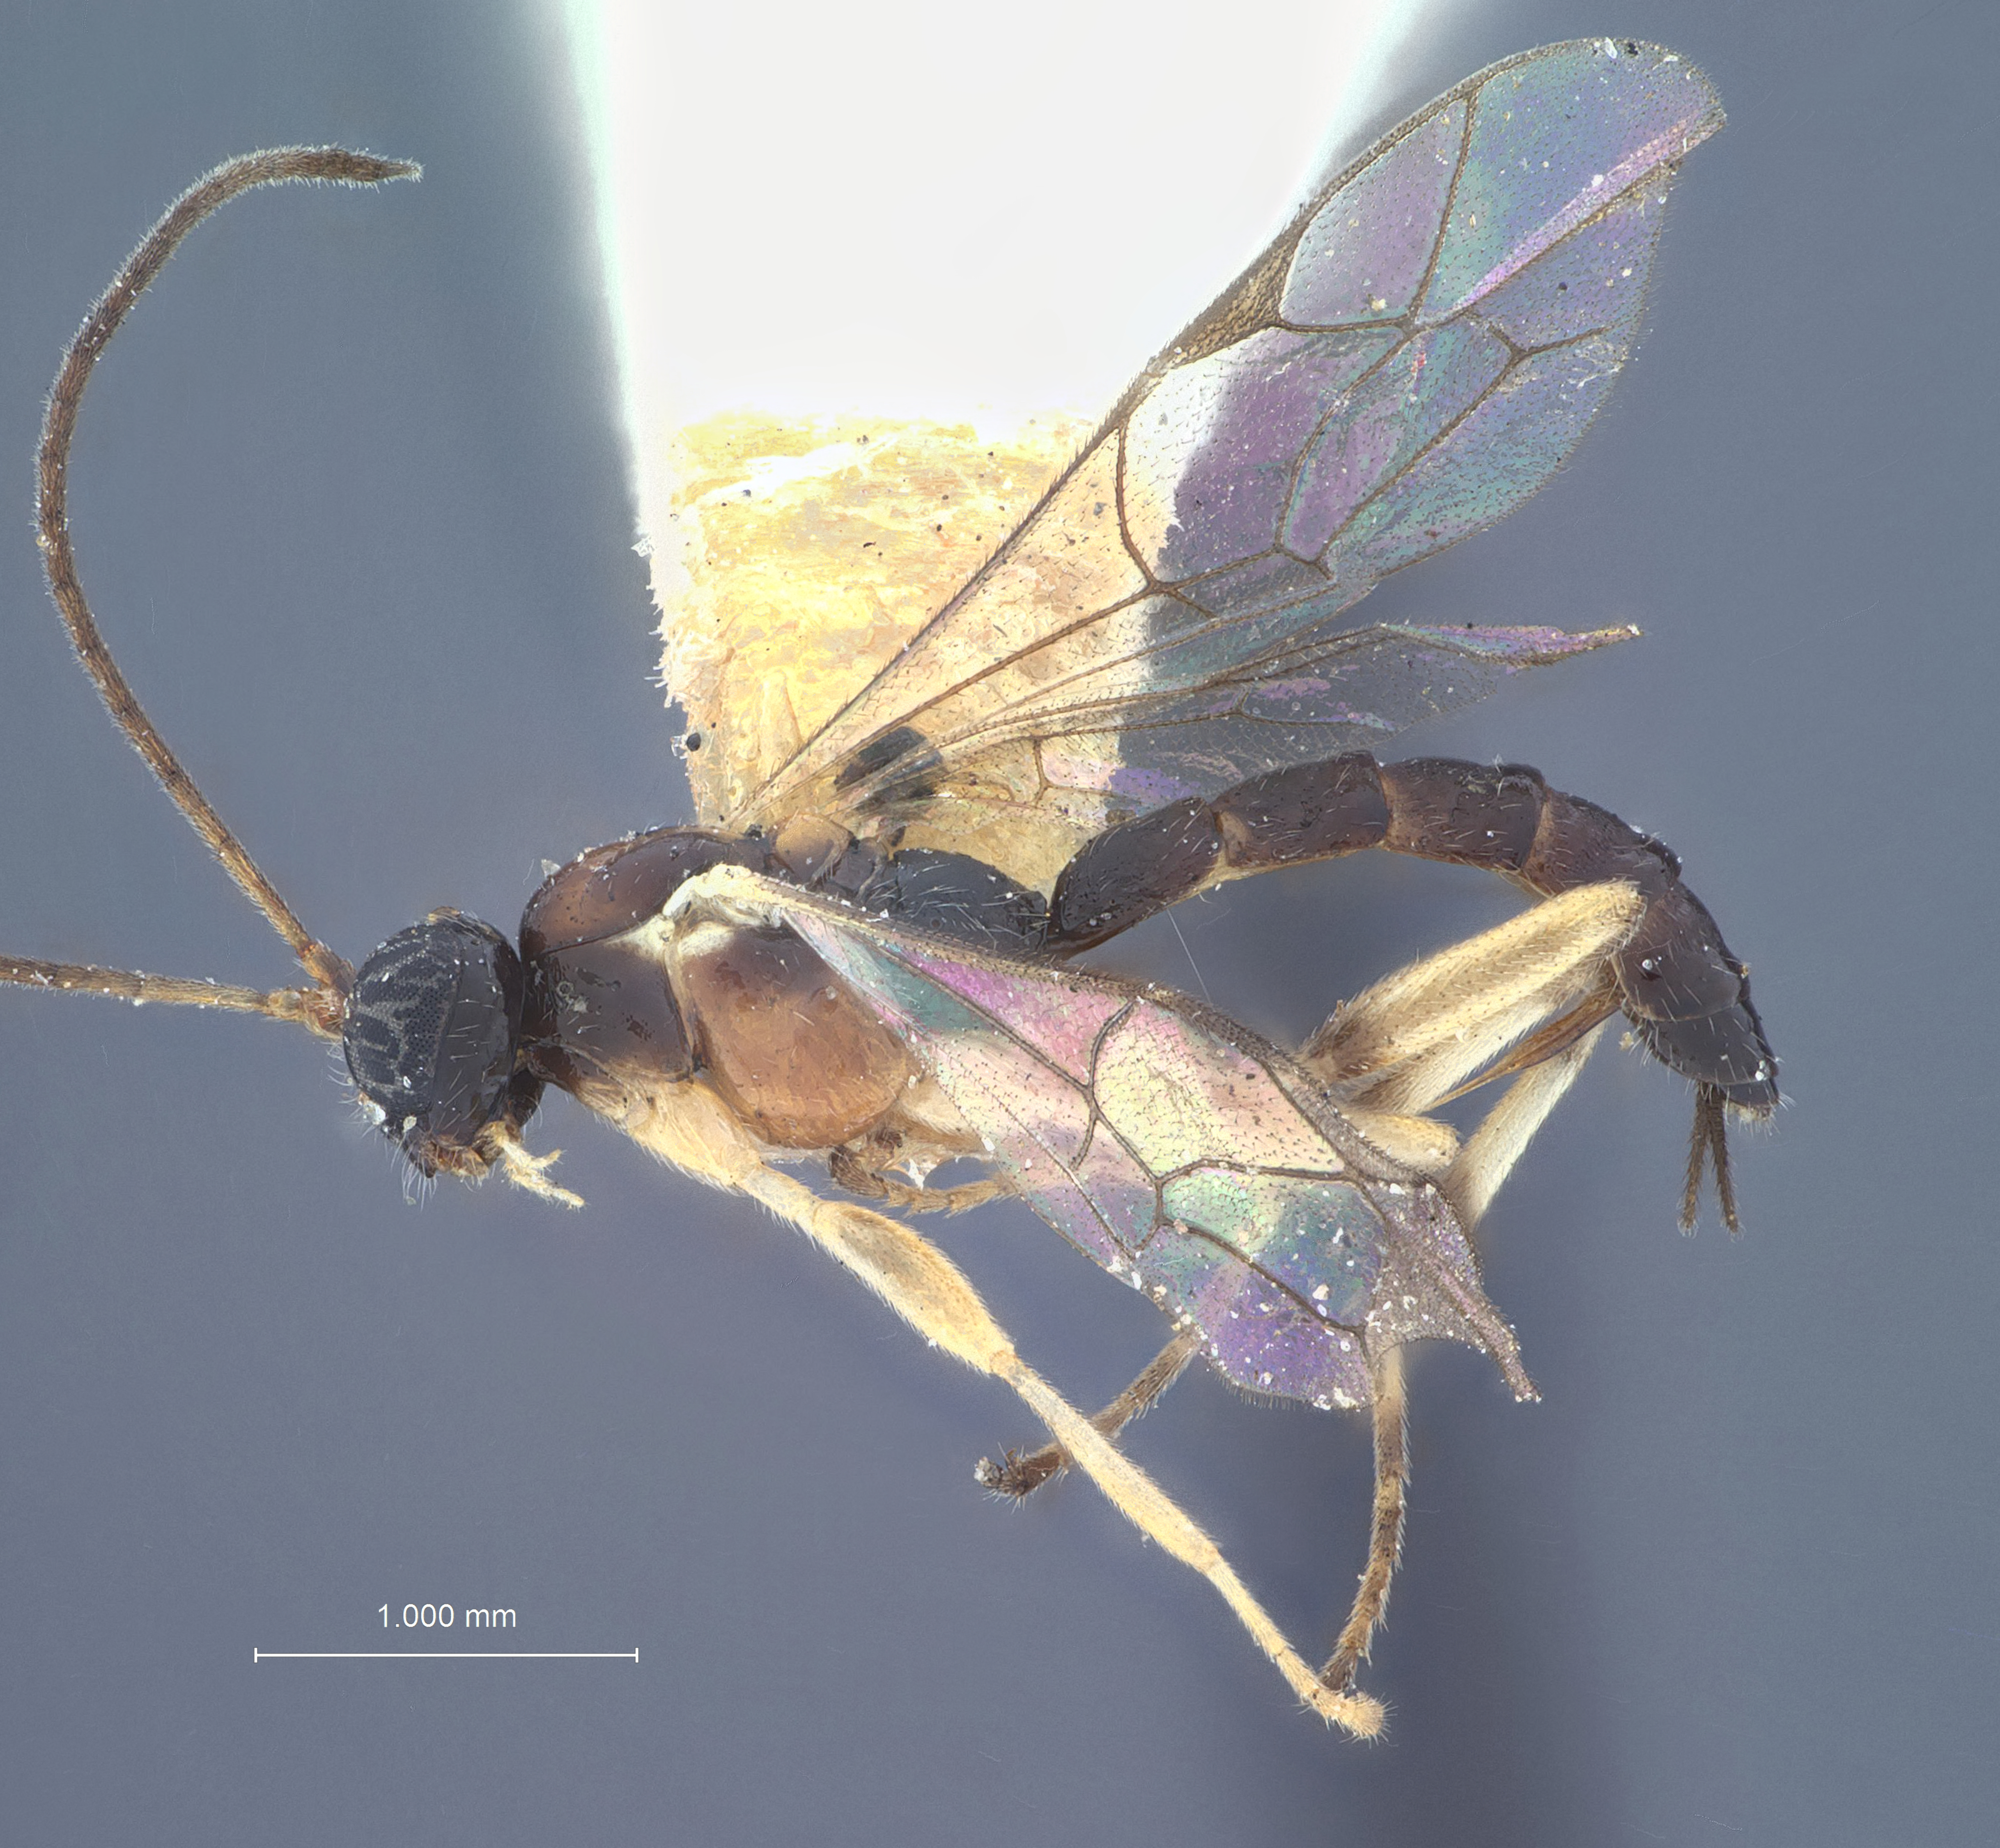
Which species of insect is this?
Zatypota cingulata
